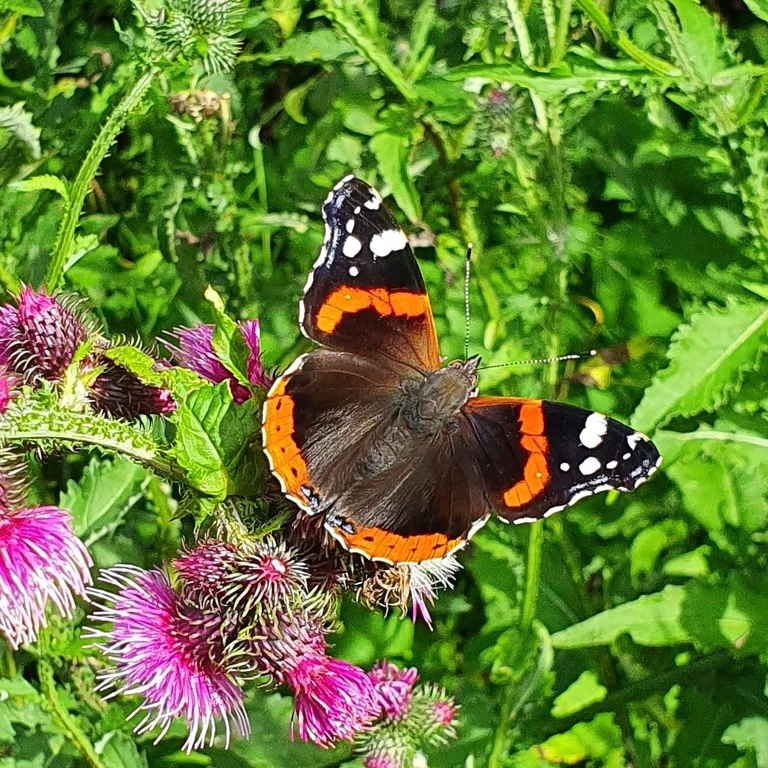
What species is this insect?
Vanessa atalanta
